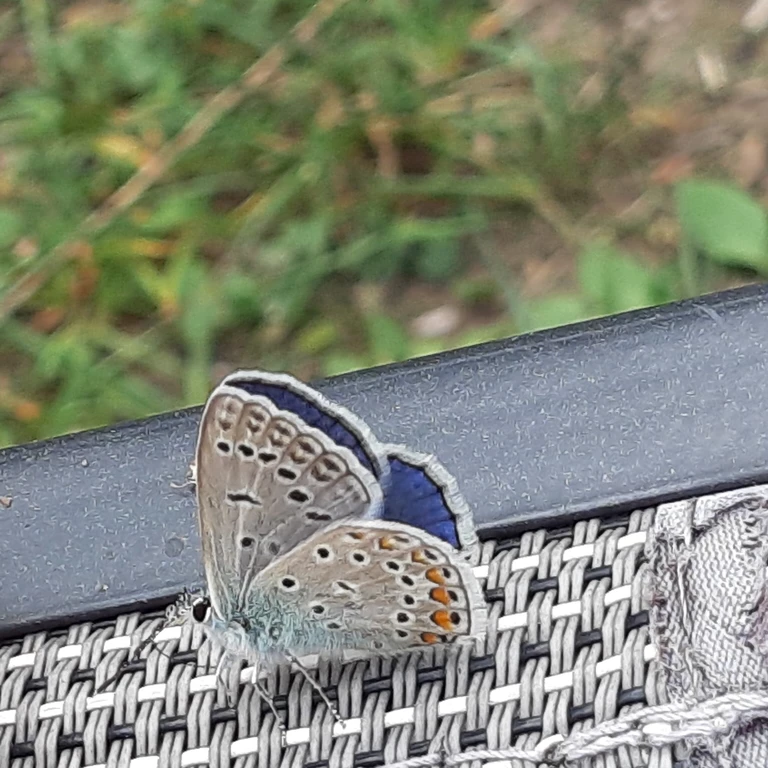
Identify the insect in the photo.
Polyommatus icarus
